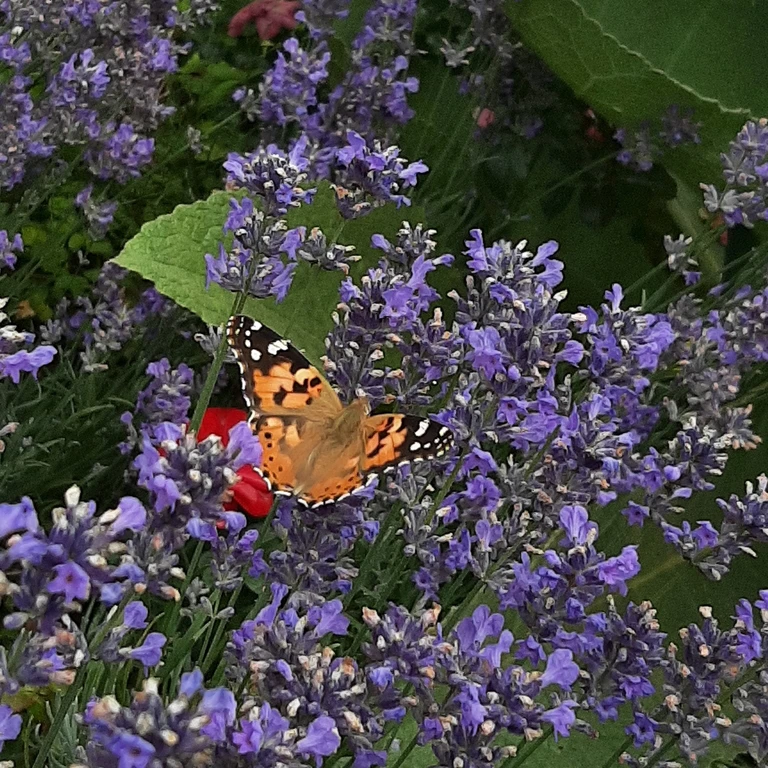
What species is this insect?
Vanessa cardui
